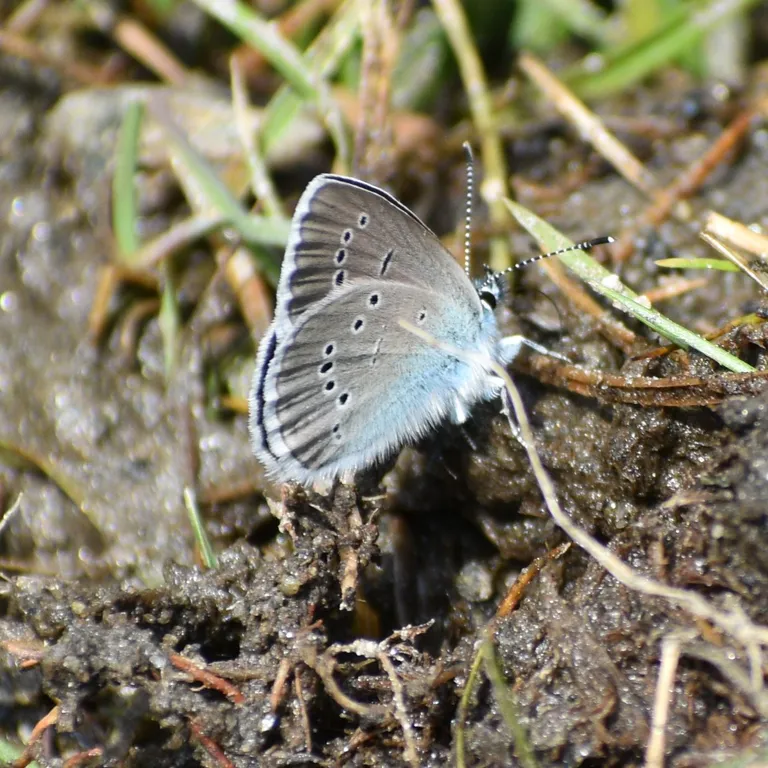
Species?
Cyaniris semiargus
